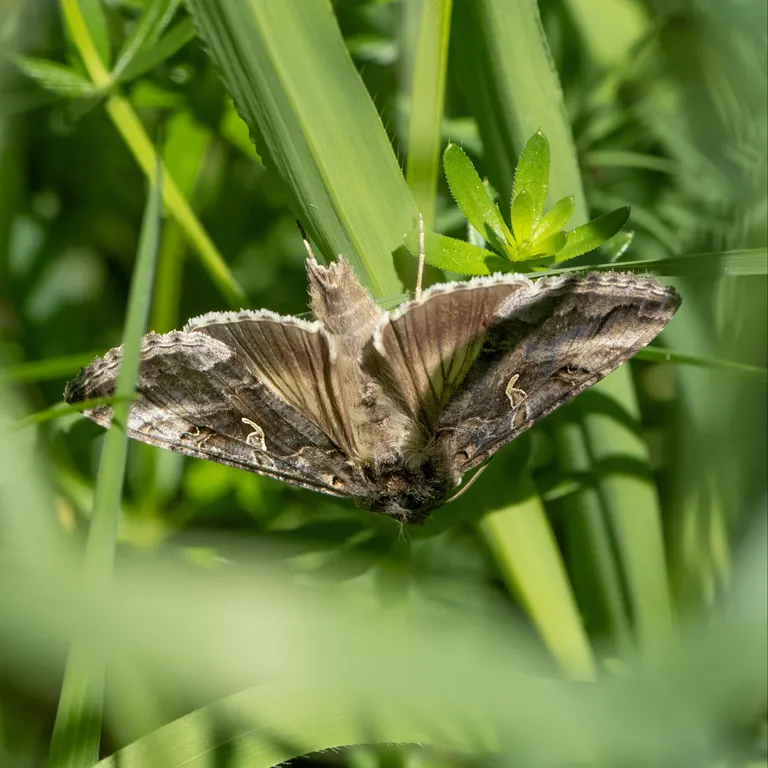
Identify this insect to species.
Autographa gamma
